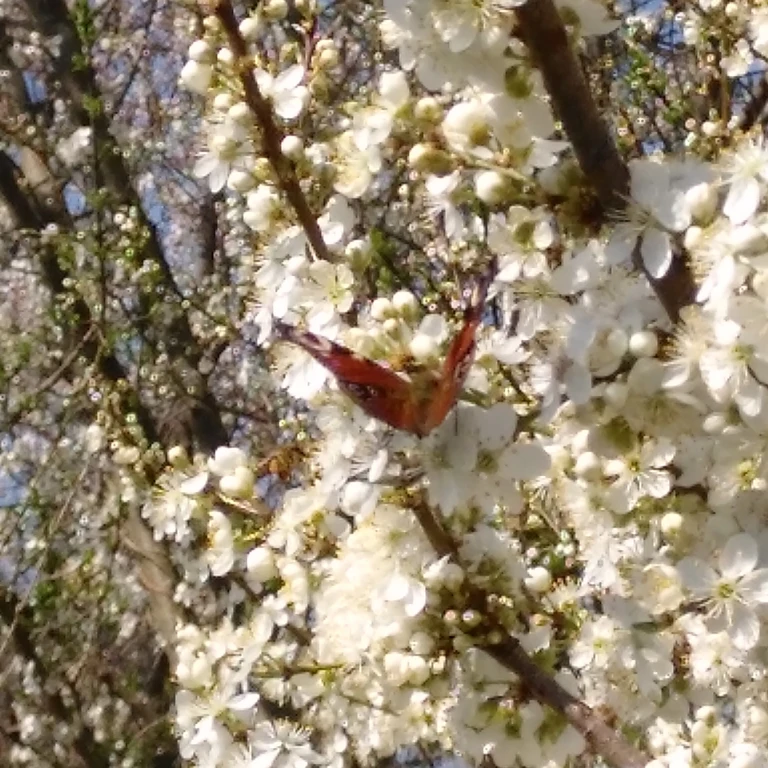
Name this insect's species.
Aglais io
